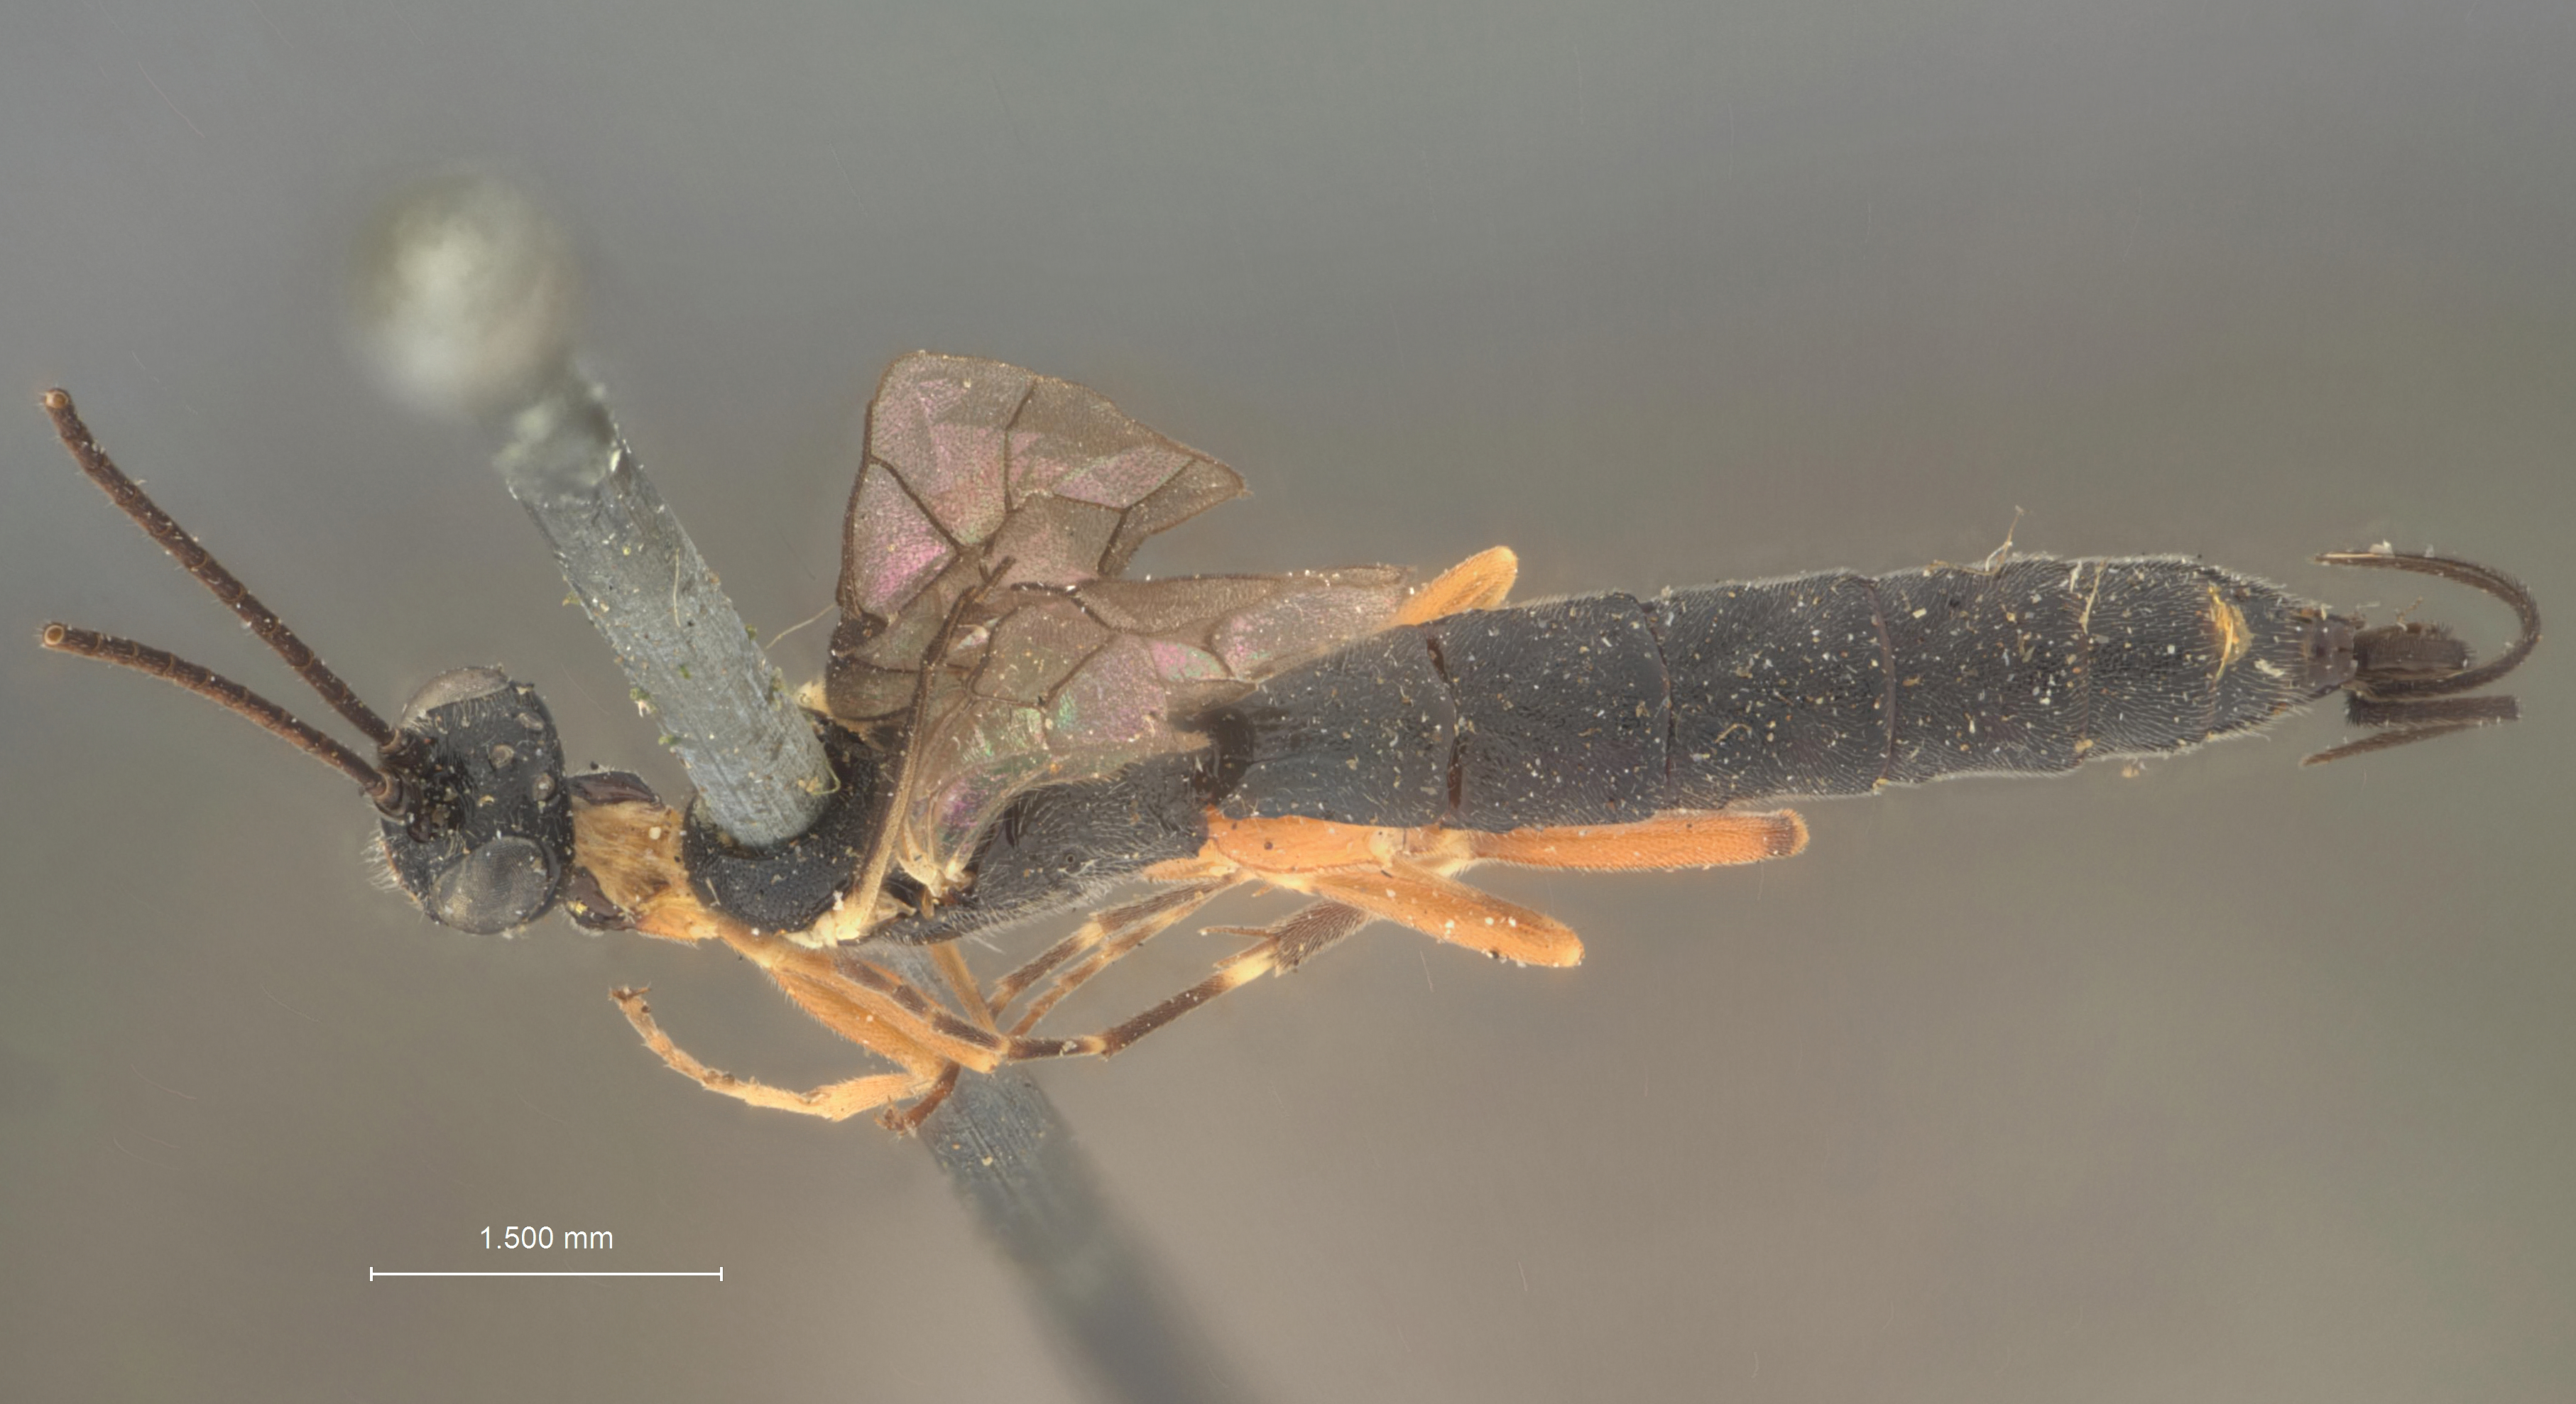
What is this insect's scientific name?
Glypta popoffensis
